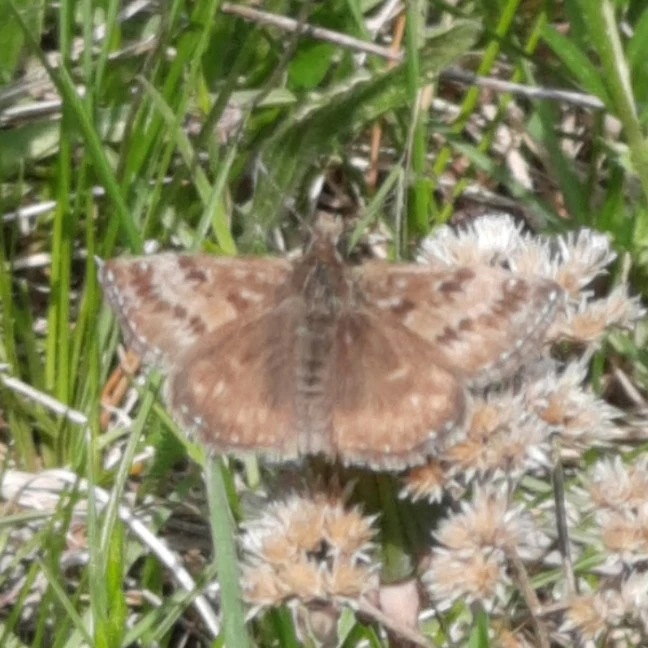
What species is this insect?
Erynnis tages
